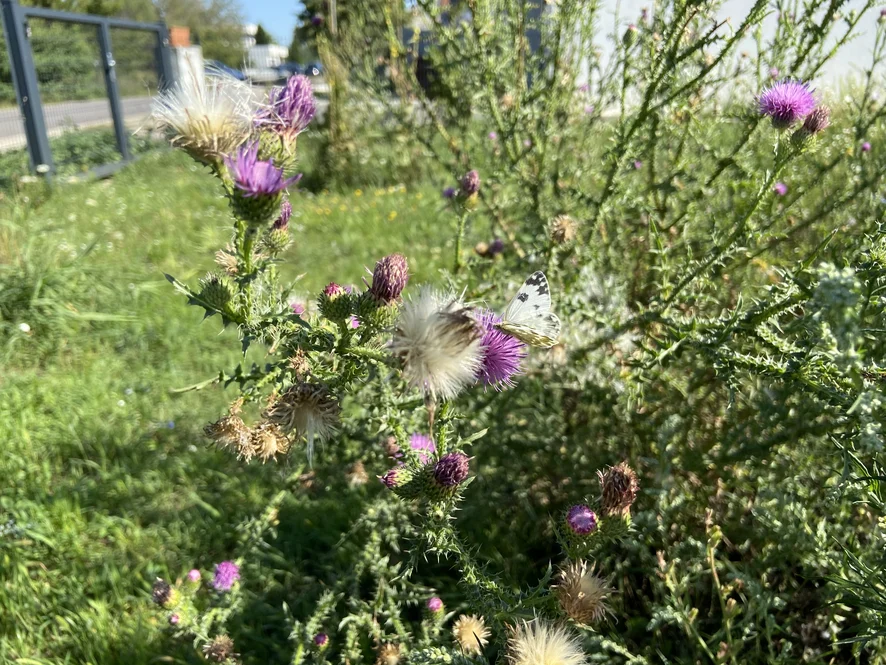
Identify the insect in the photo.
Pontia edusa
